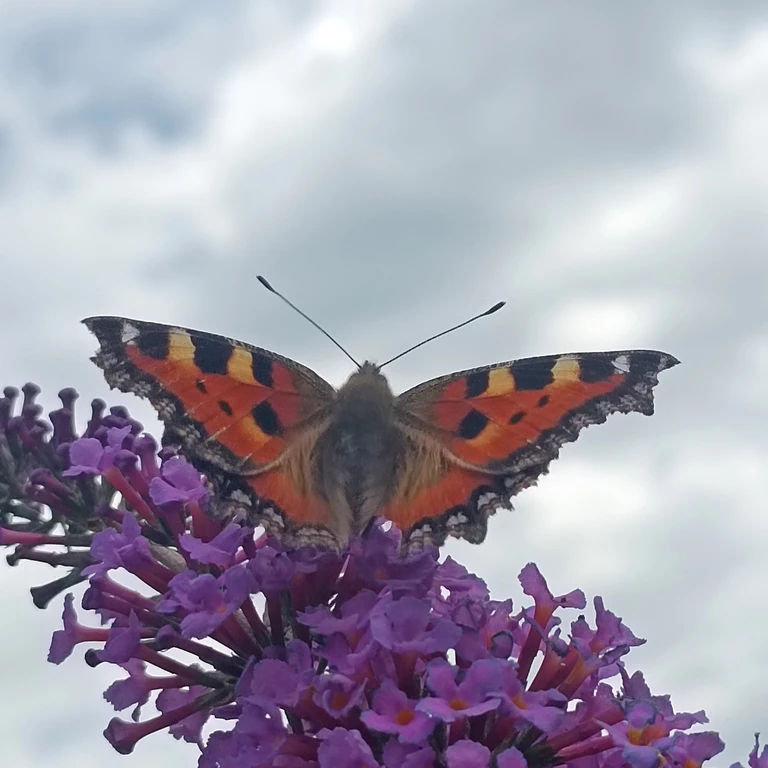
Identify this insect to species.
Aglais urticae
